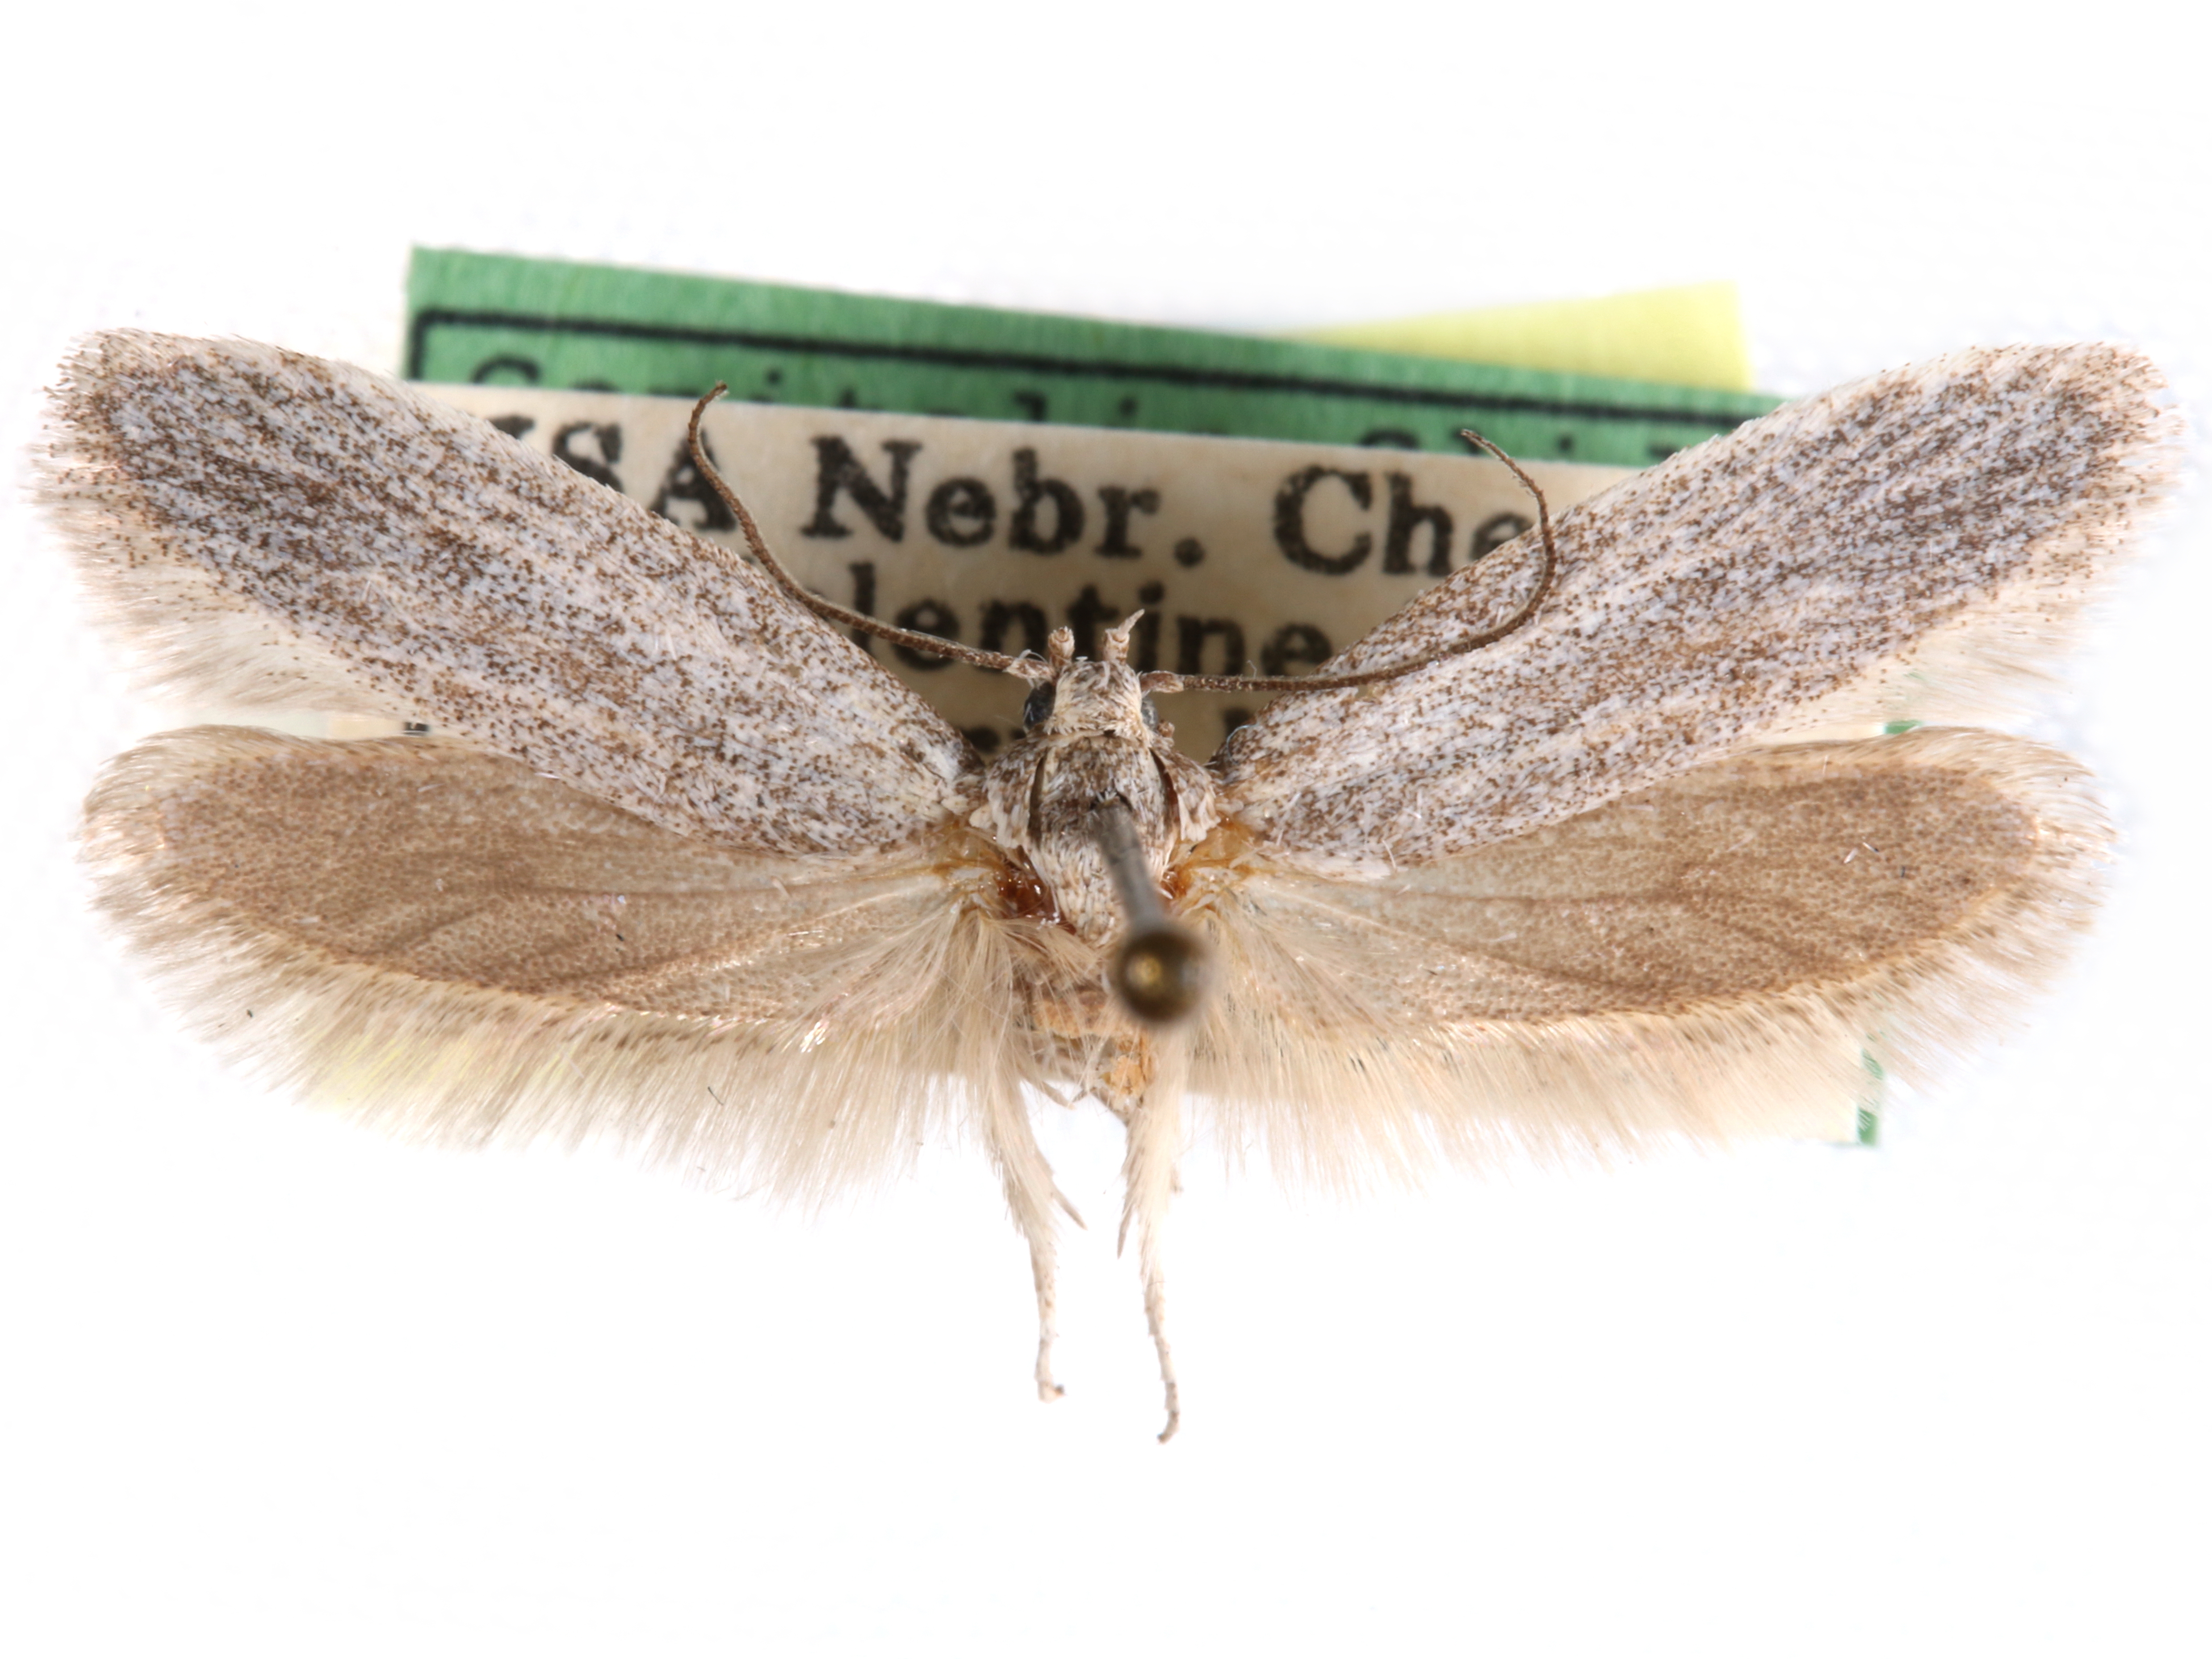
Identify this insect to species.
Anoncia longa
